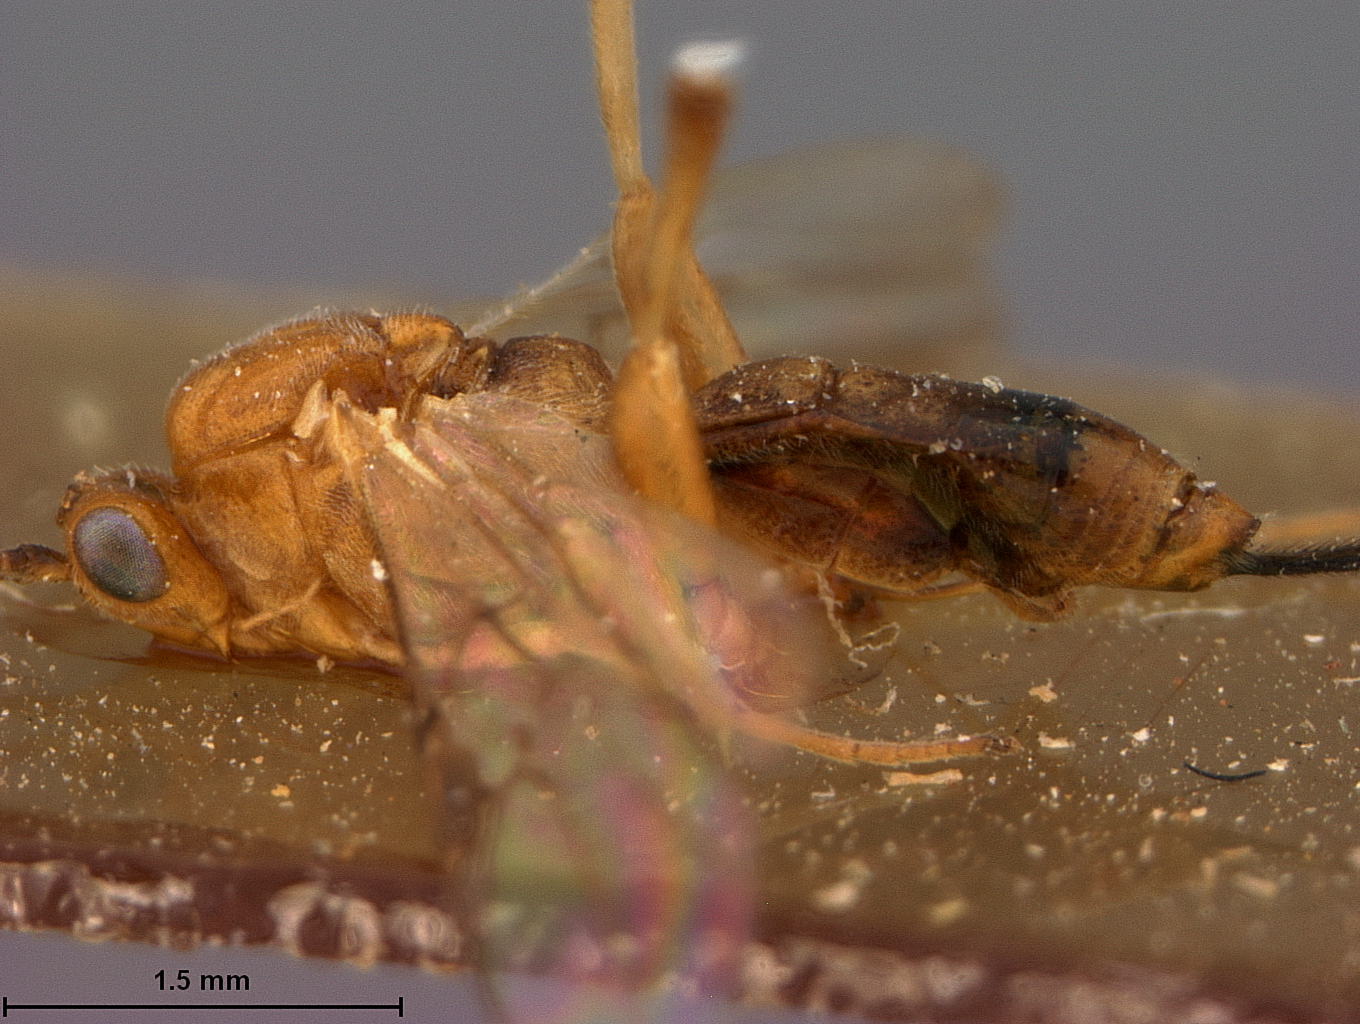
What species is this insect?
Camptothlipsis dravida
